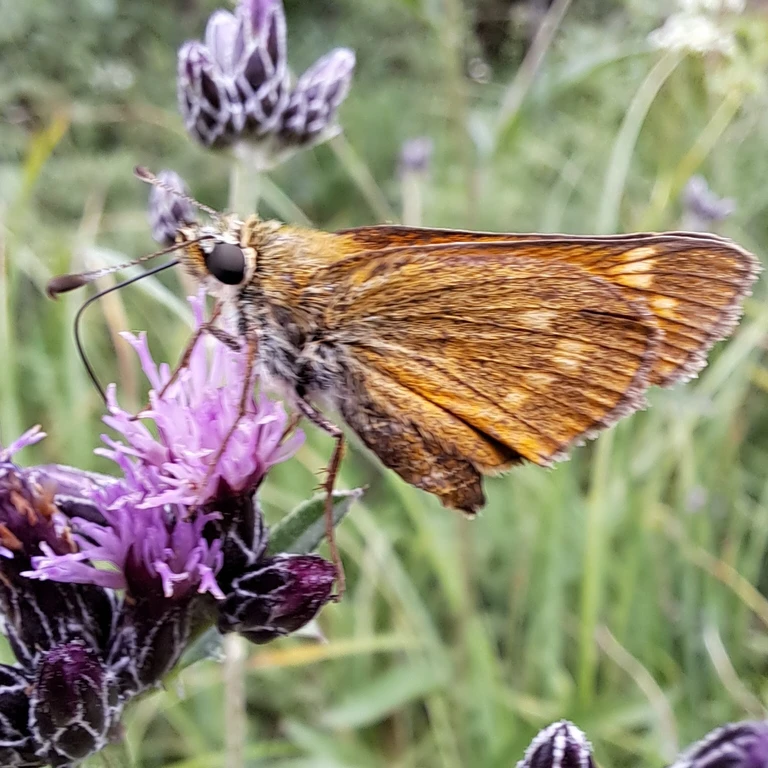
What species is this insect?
Ochlodes sylvanus (also Ochlodes venata)
